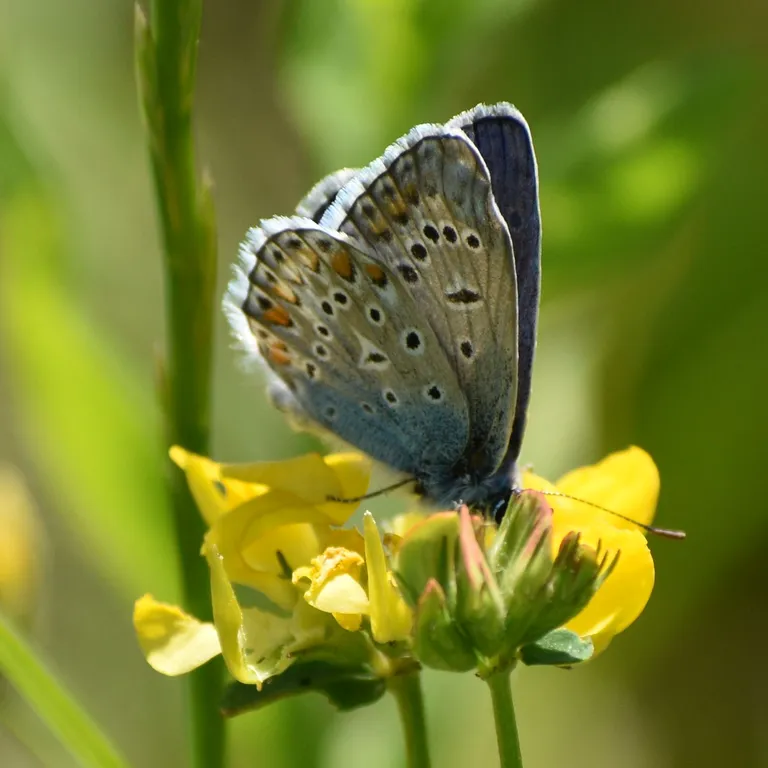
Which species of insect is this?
Polyommatus icarus
